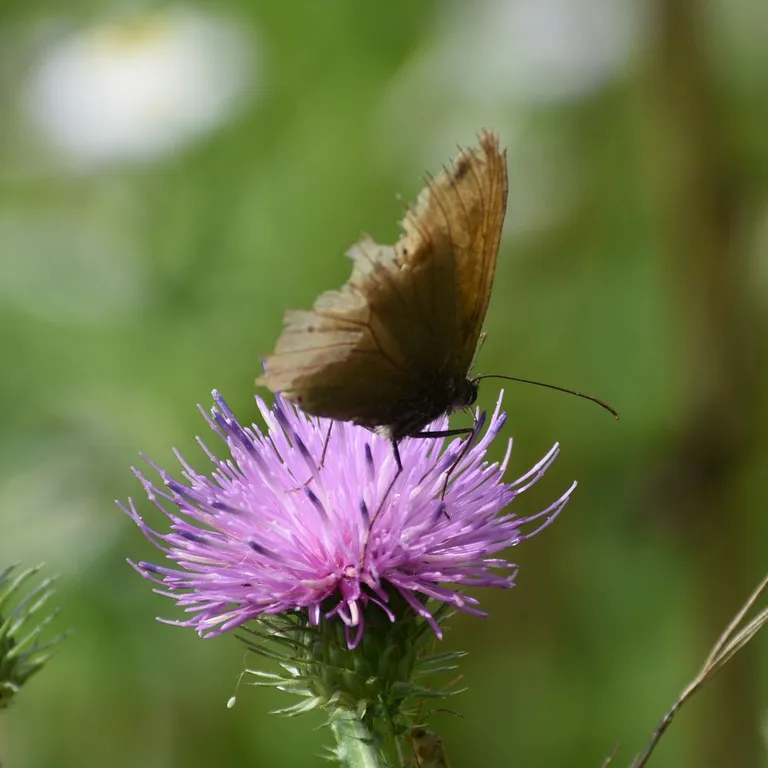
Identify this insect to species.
Maniola jurtina
